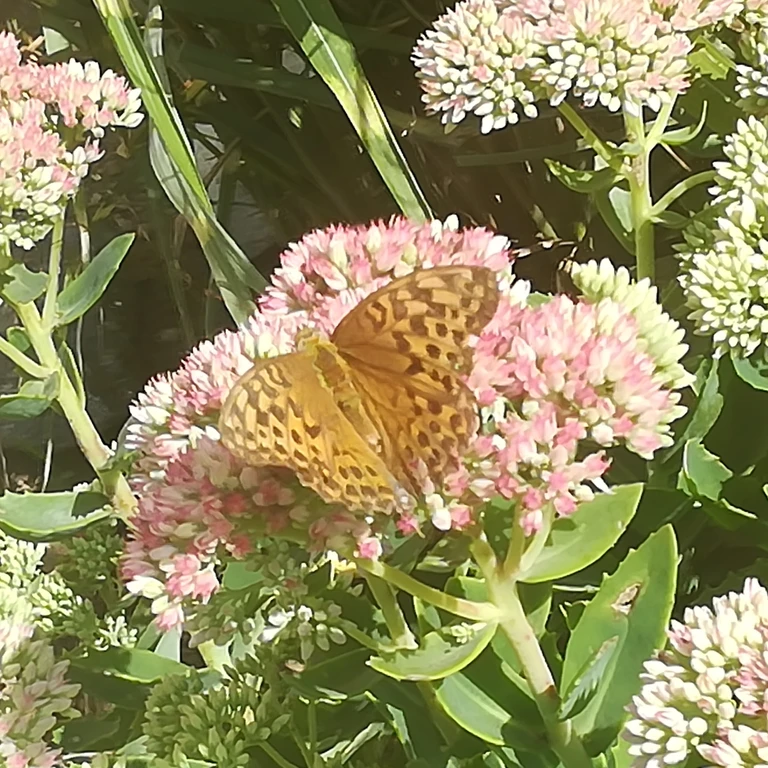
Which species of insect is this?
Argynnis paphia
